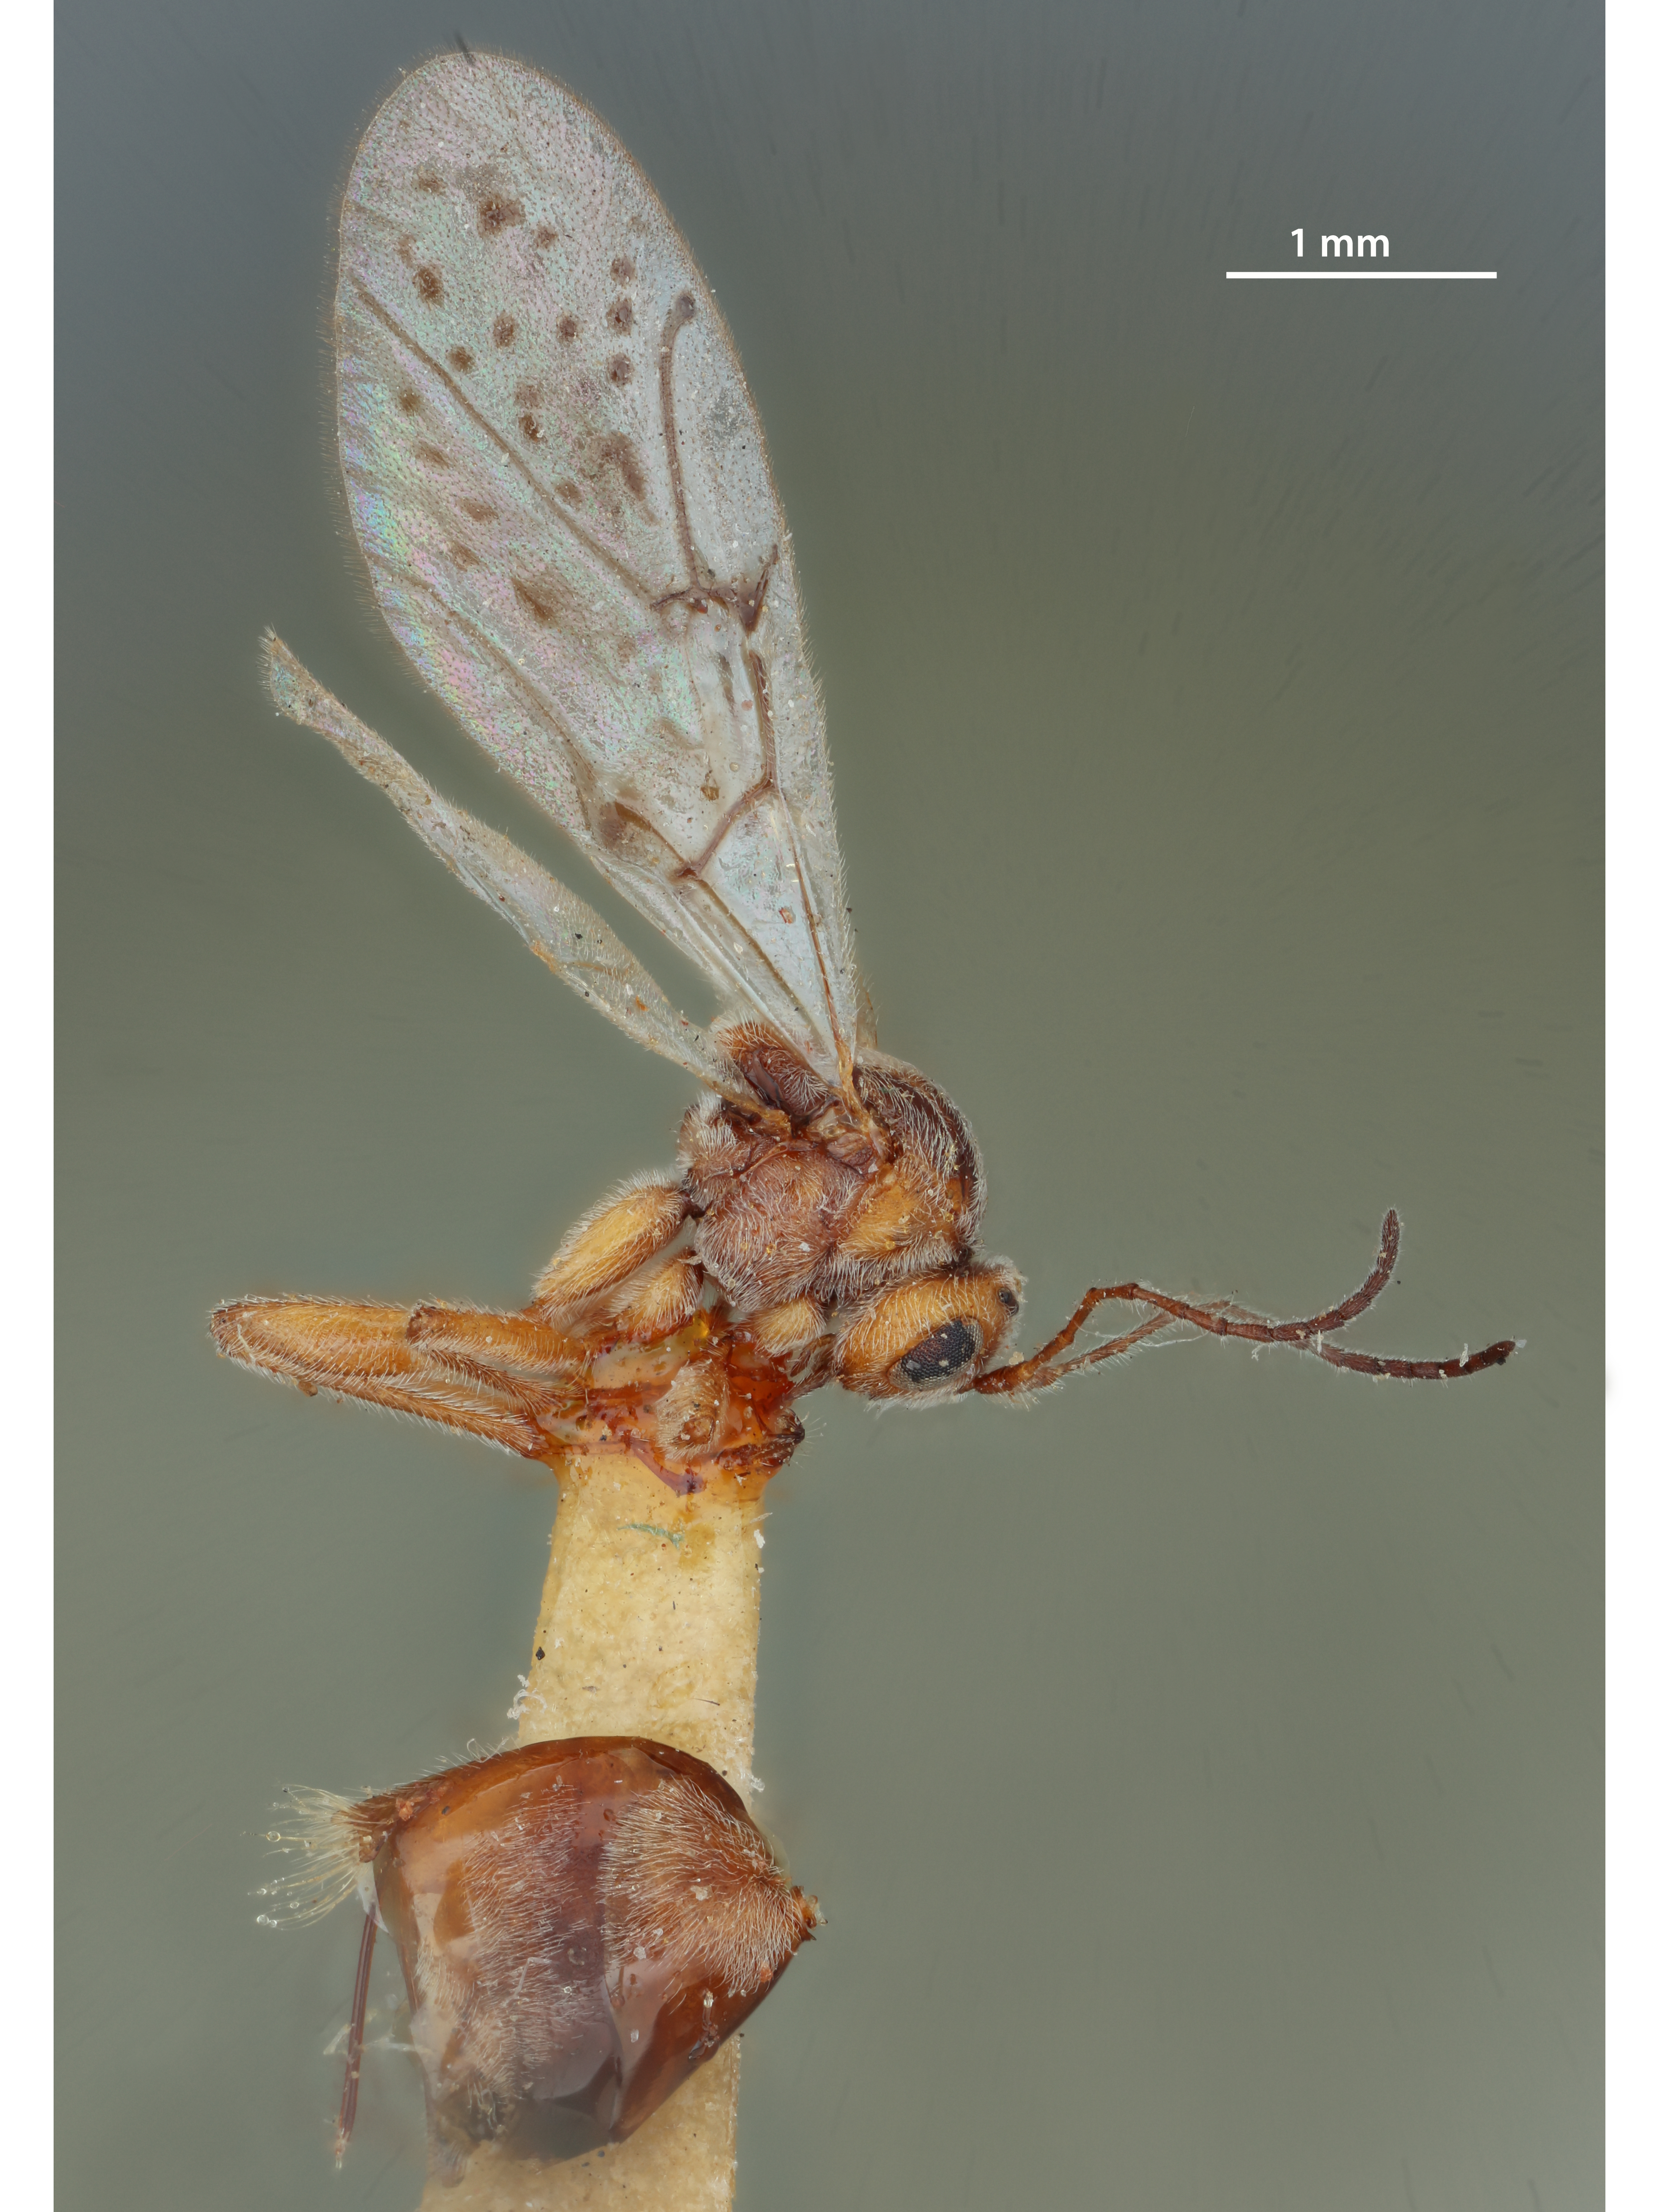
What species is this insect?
Dryophanta multipunctata
